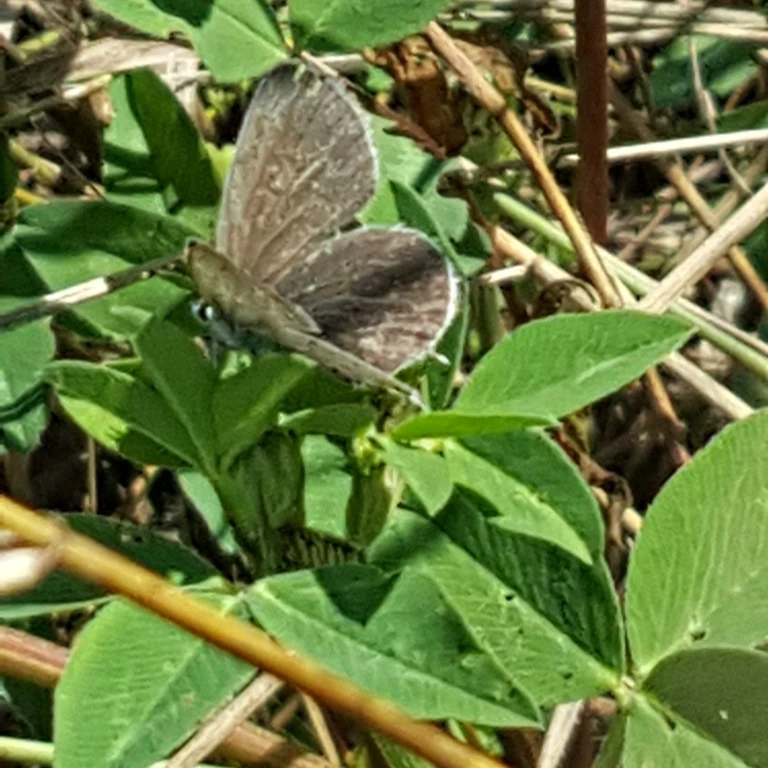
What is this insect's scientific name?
Cupido argiades (also Elkalyce argiades)
